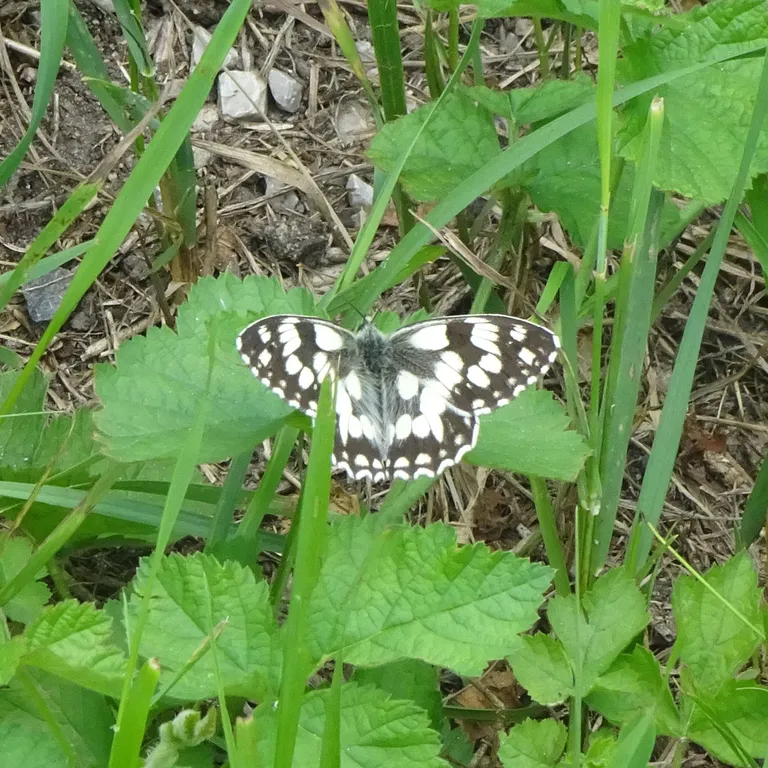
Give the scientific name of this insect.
Melanargia galathea
